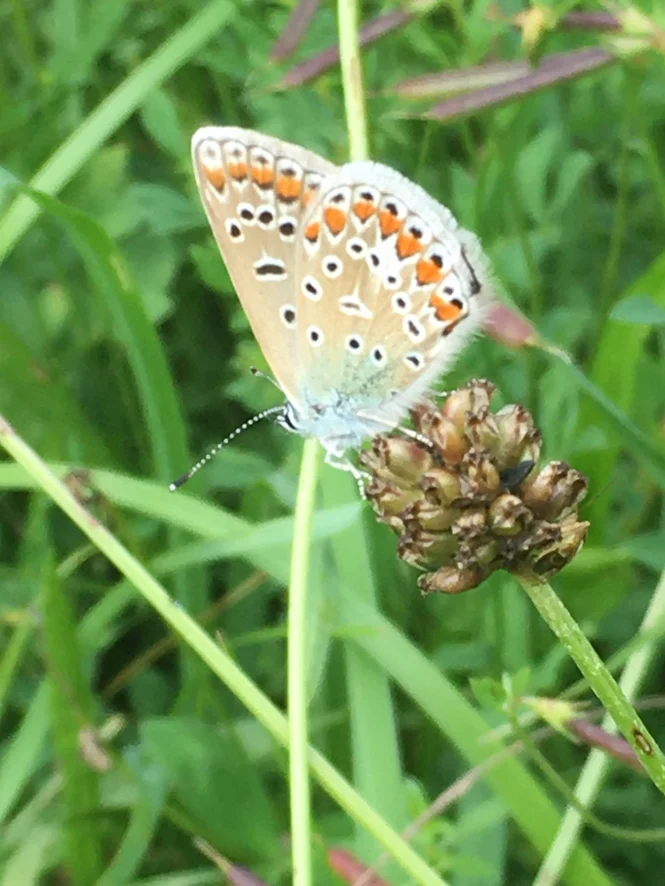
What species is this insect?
Polyommatus icarus
